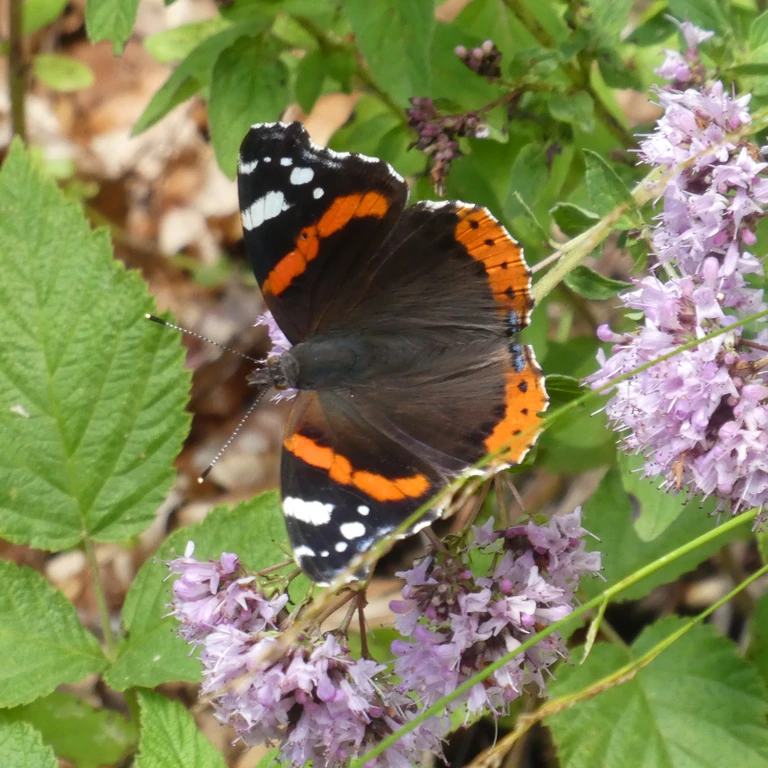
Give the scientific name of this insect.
Vanessa atalanta
